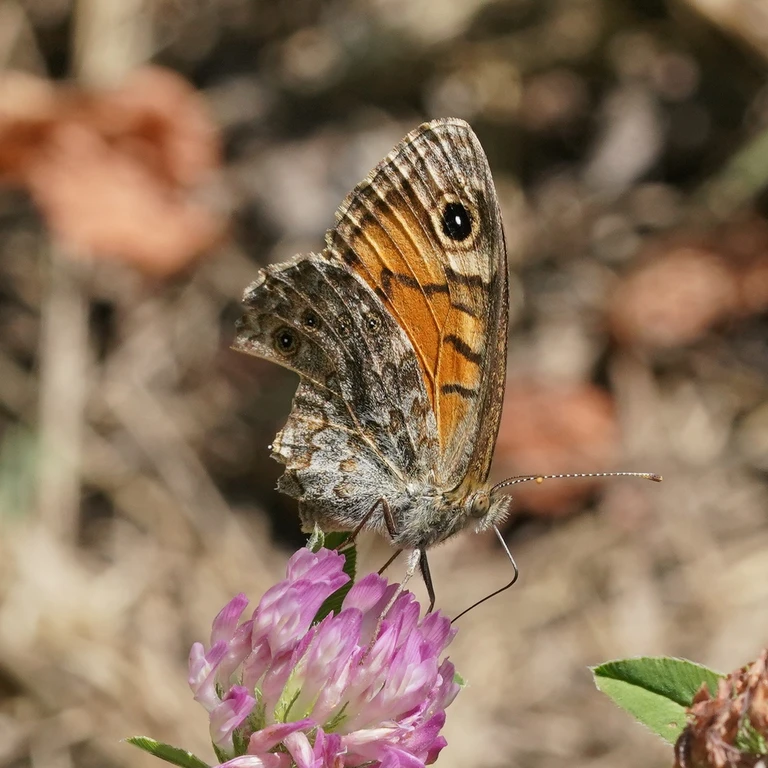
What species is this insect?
Lasiommata megera (also Pararge megera)
